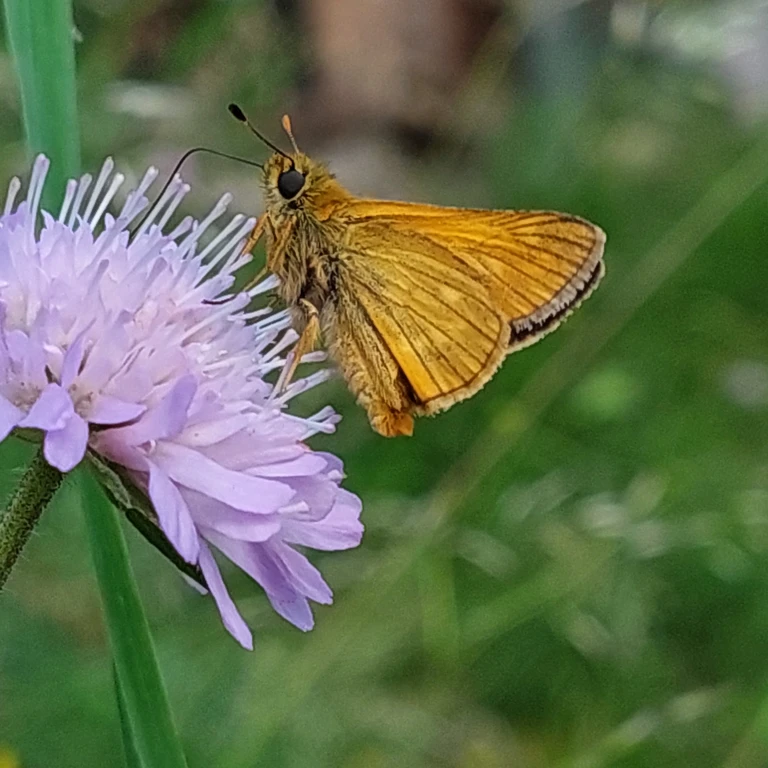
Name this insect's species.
Ochlodes sylvanus (also Ochlodes venata)
